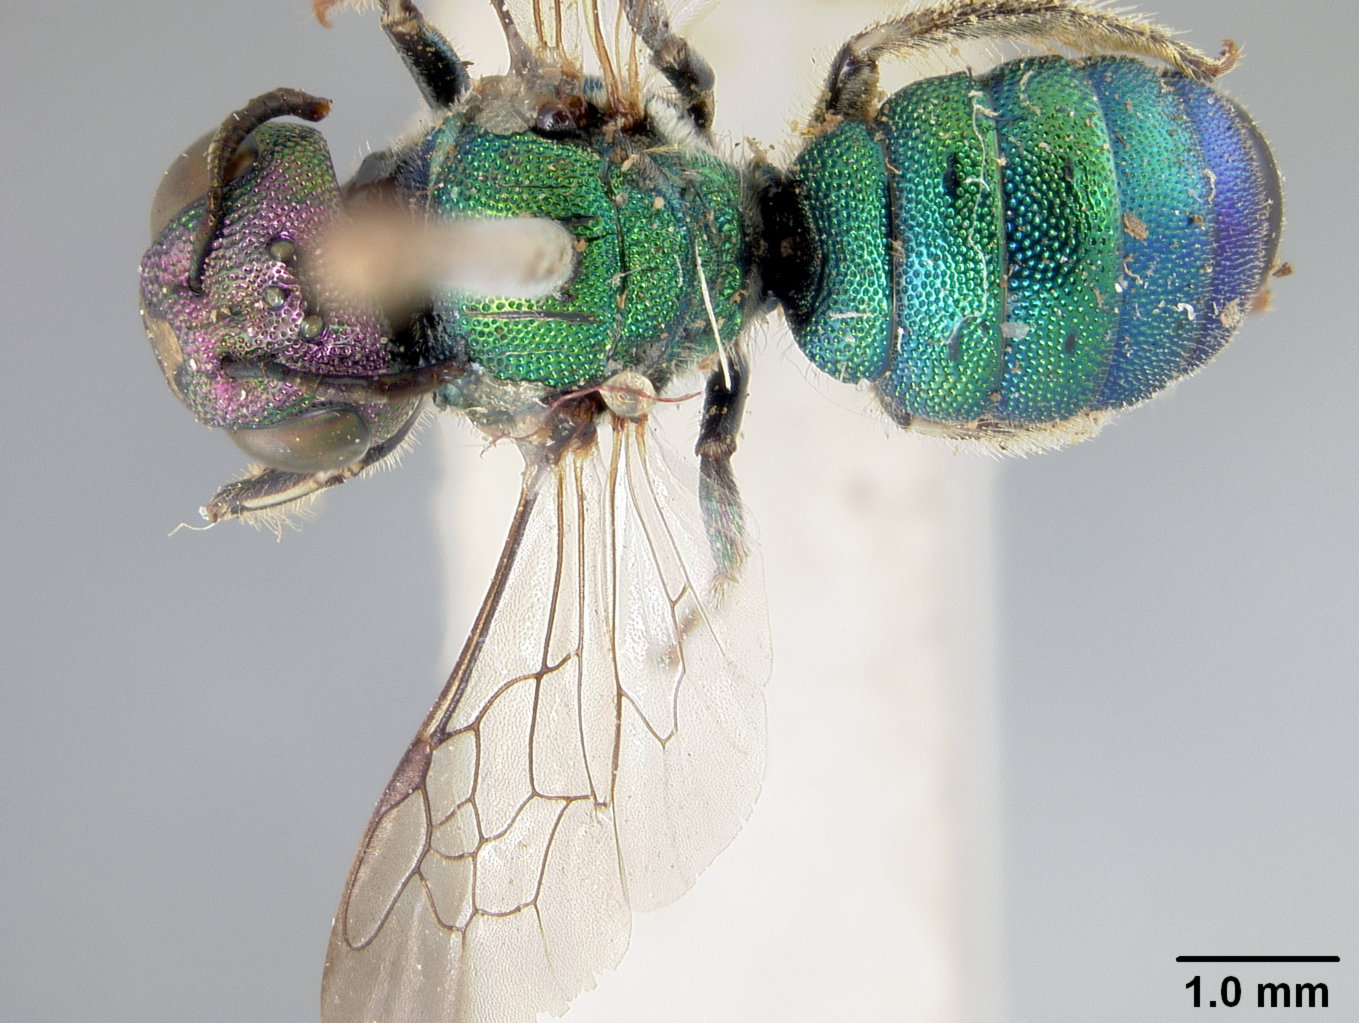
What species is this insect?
Ceratina binghami
